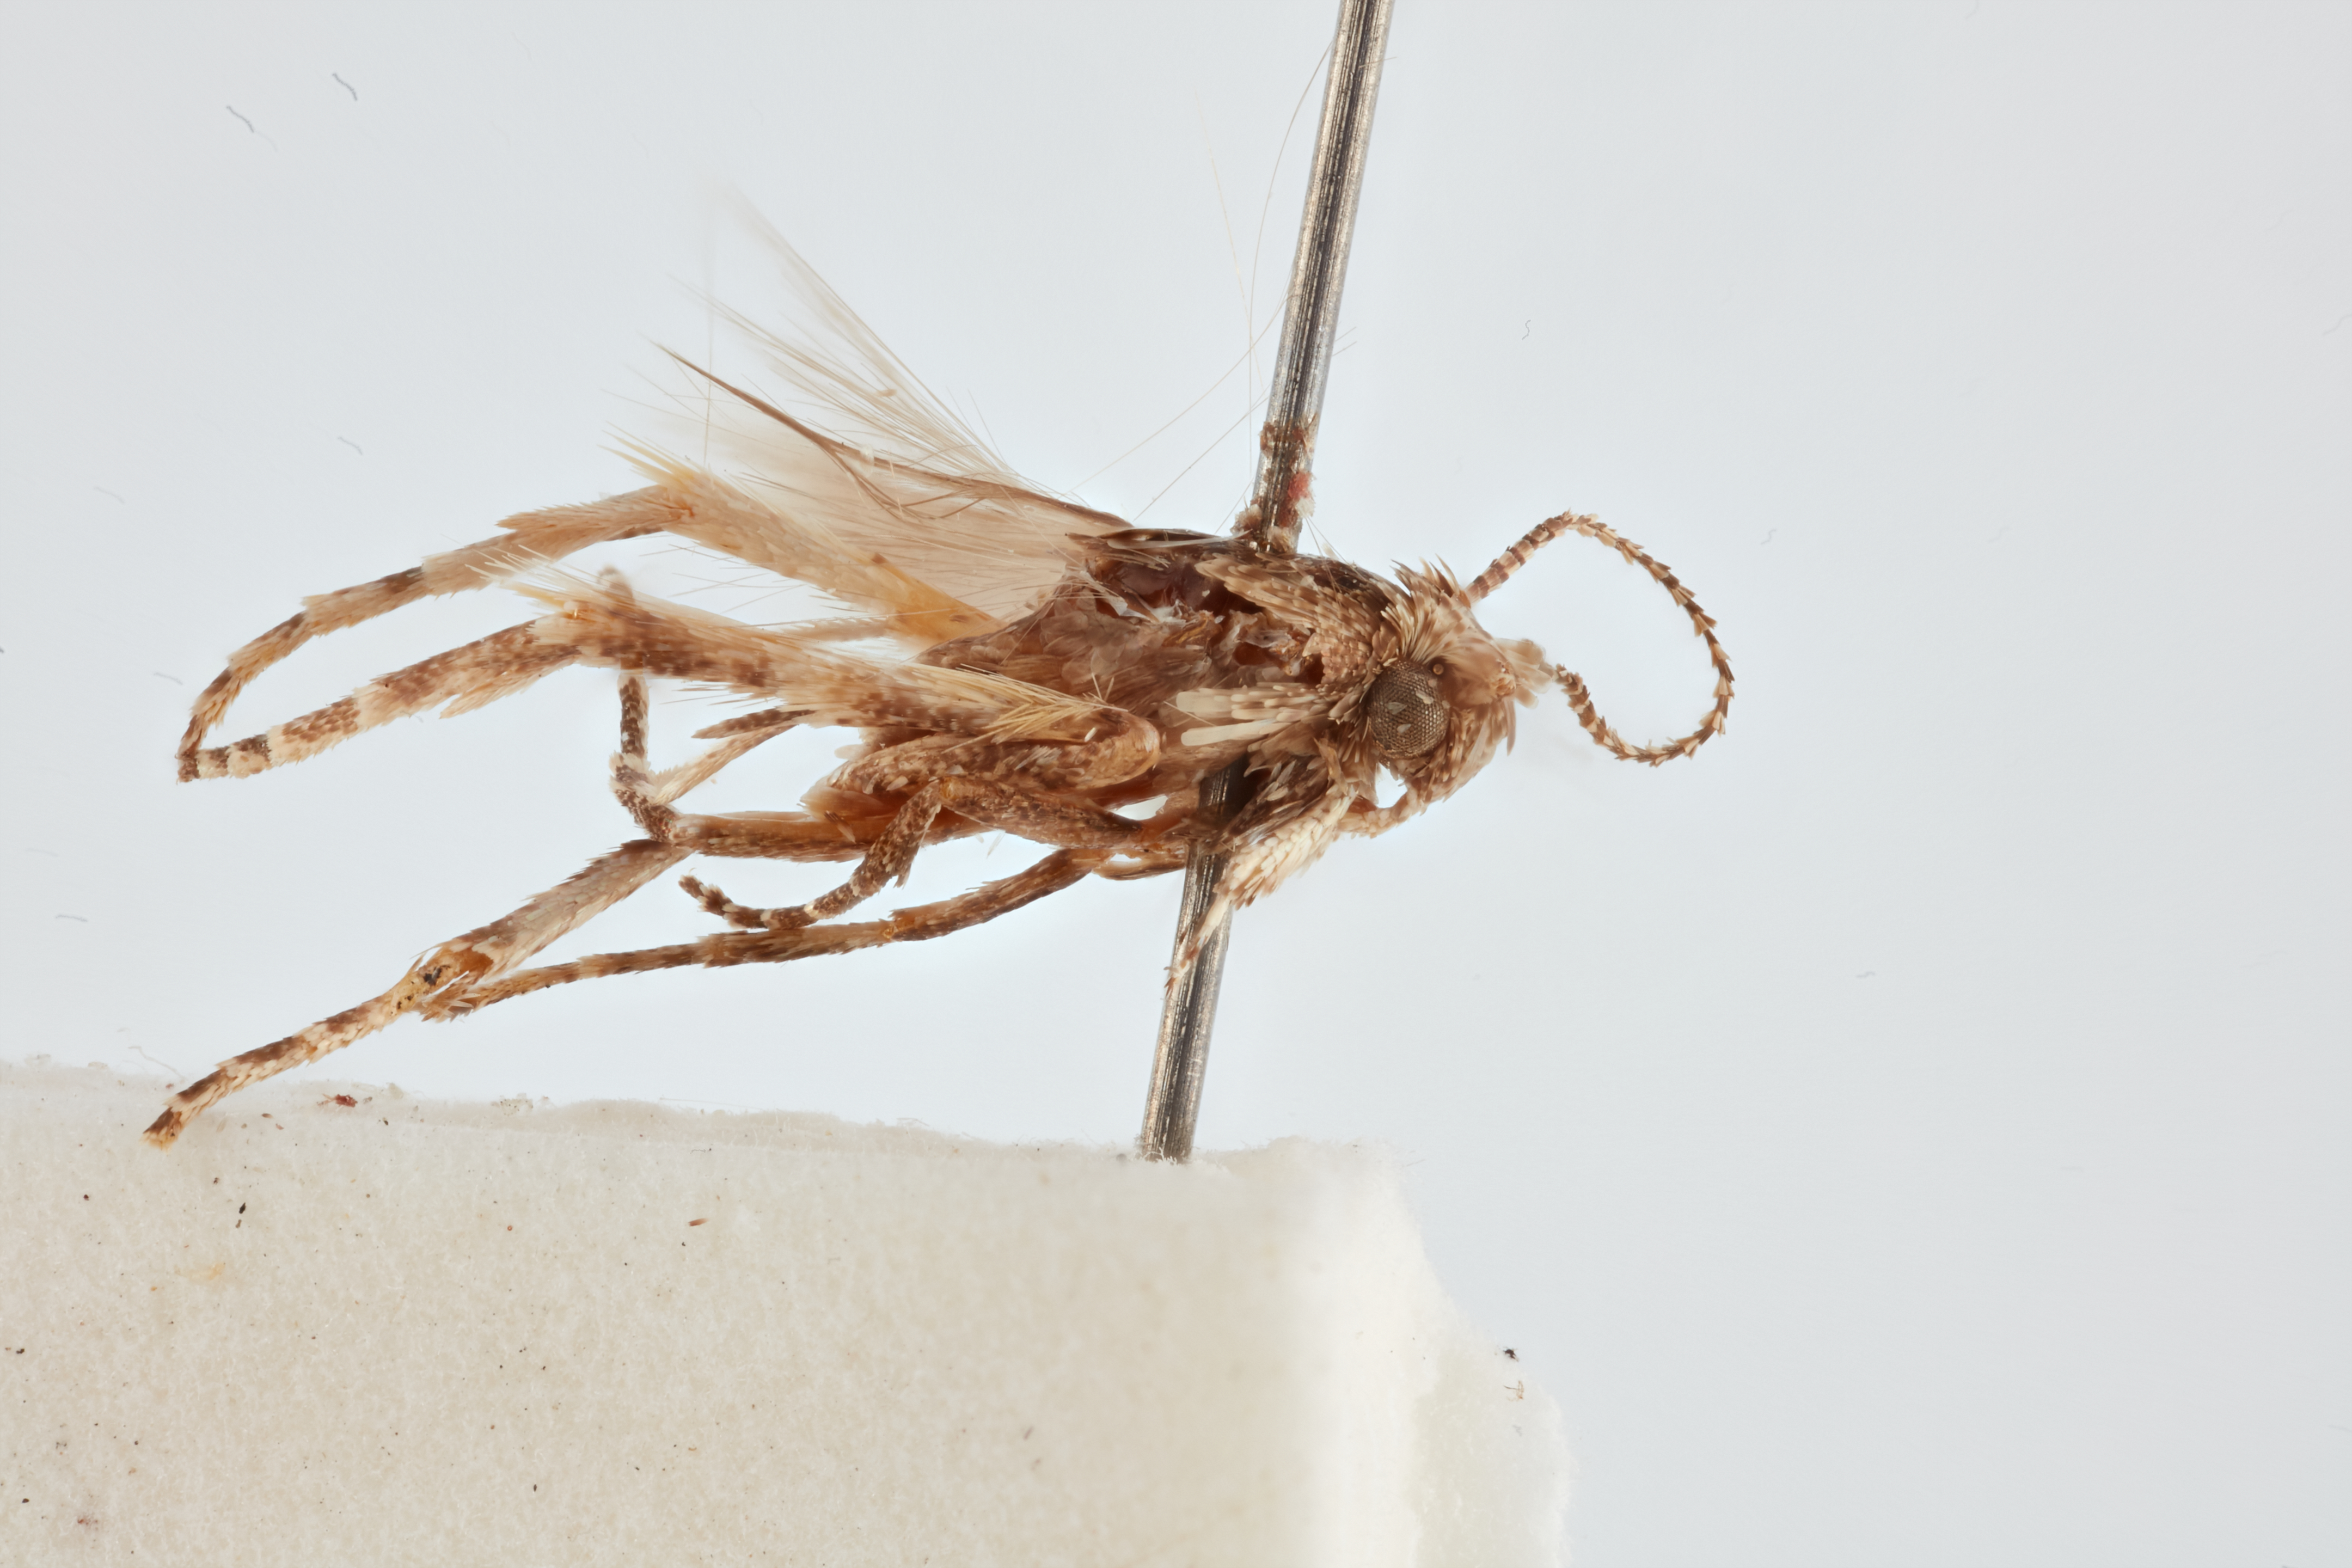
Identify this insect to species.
Gnorimoschema absoluta
